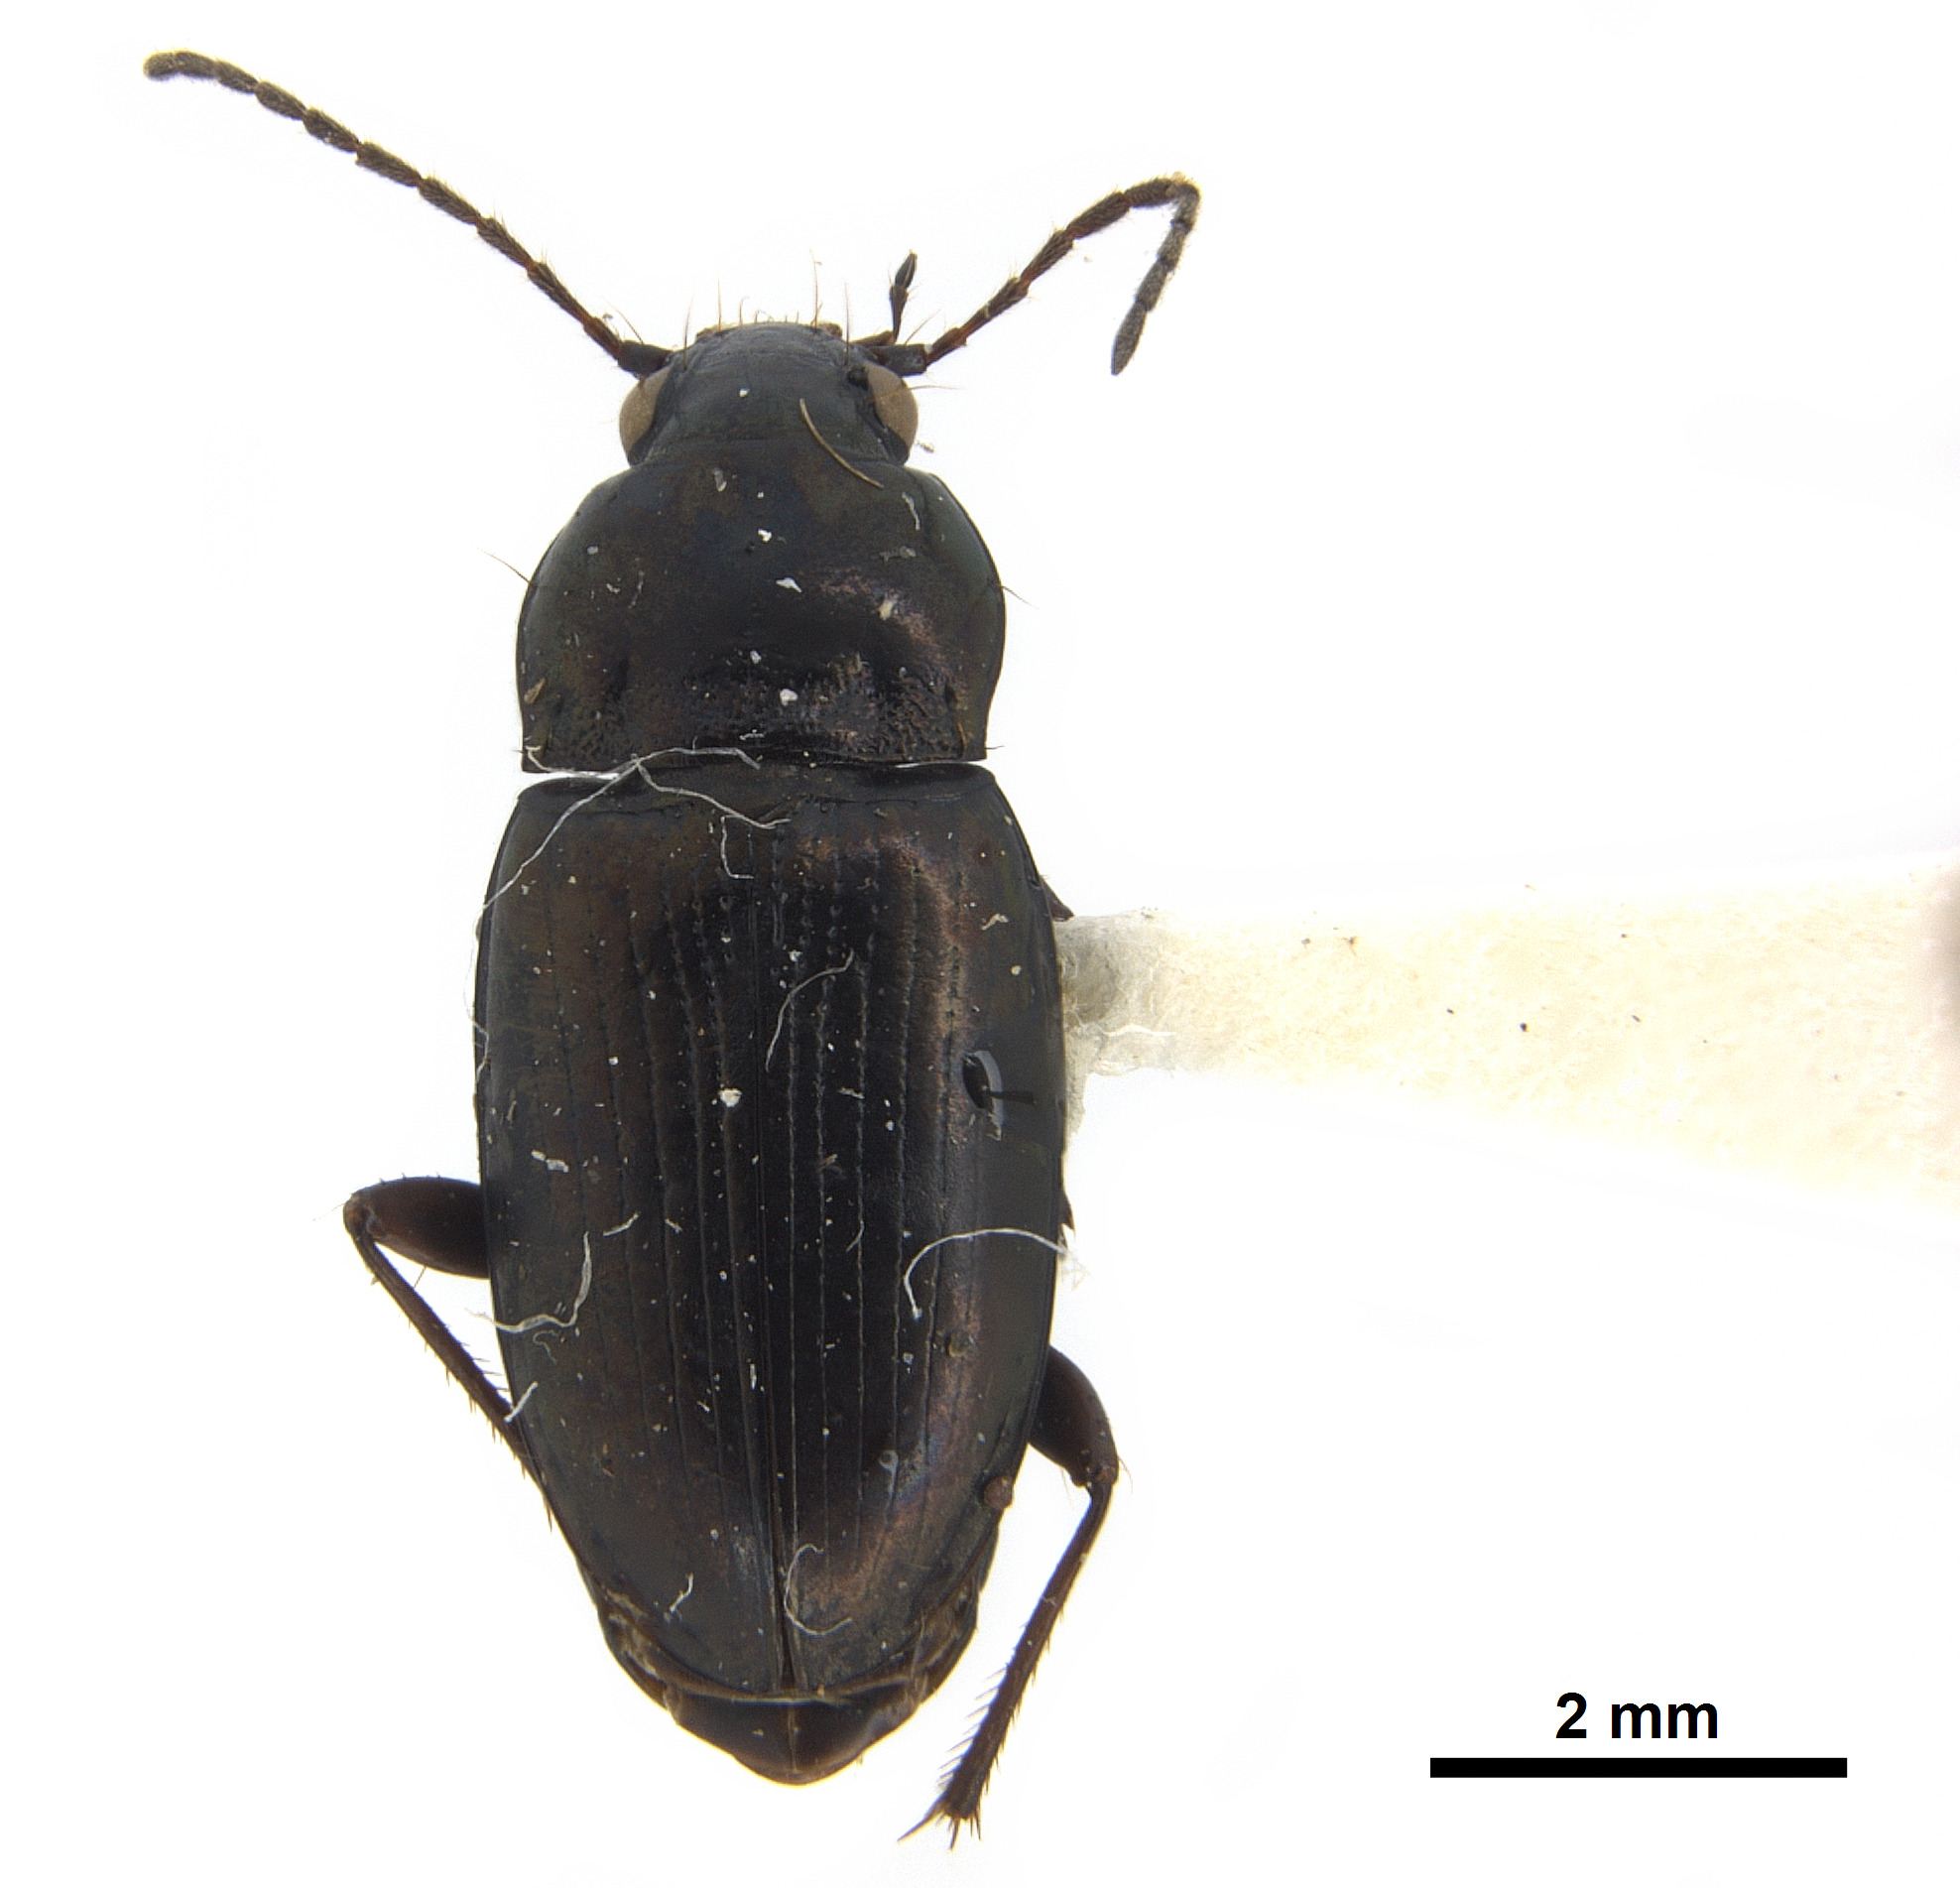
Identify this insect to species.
Pogonus punctulatus (also Pogonoidius punctulatus)
